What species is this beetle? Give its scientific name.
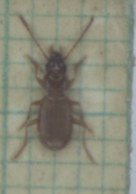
Bembidion nigropiceum
